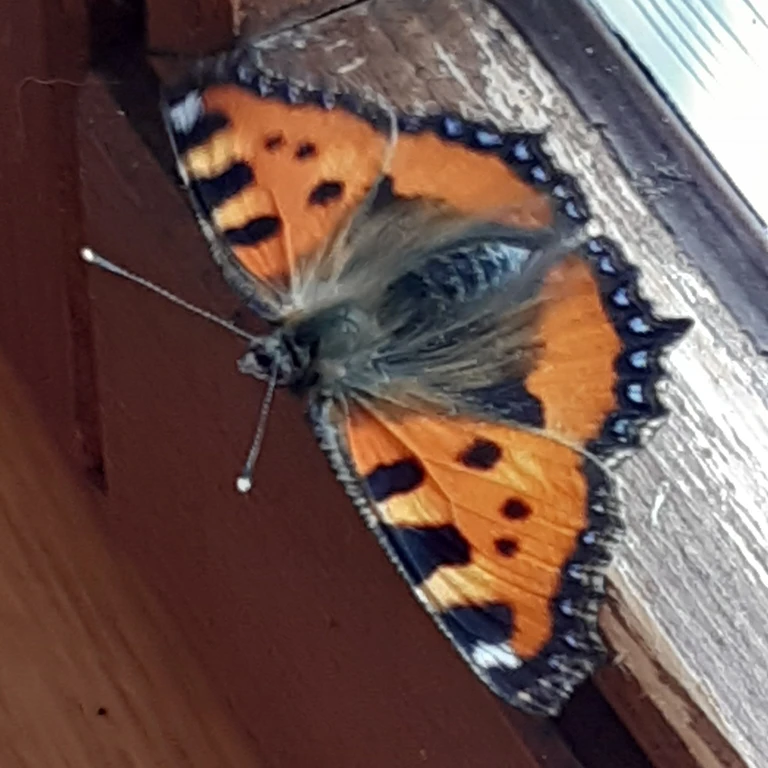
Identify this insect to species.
Aglais urticae
